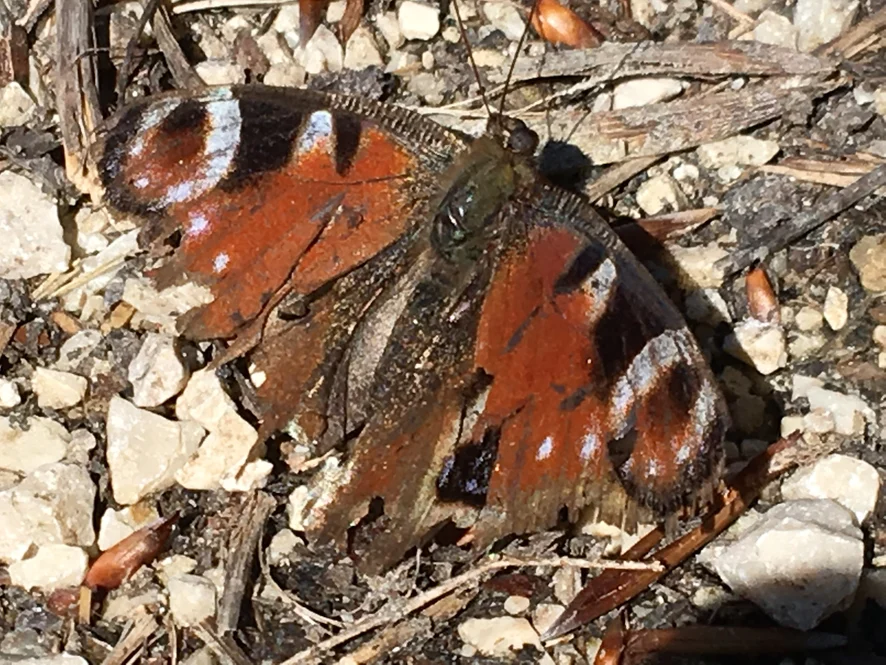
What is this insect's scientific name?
Aglais io
